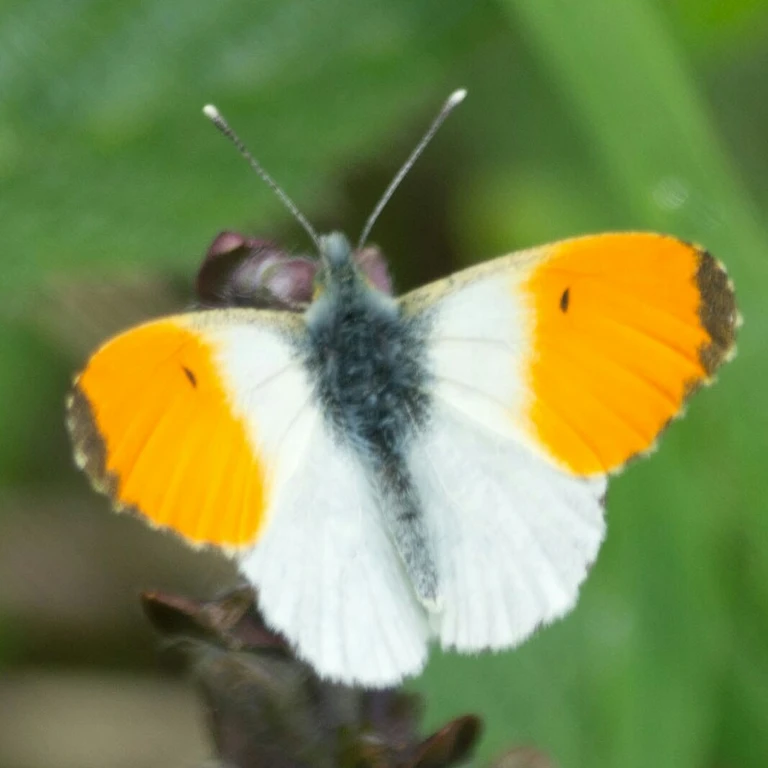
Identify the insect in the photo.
Anthocharis cardamines
